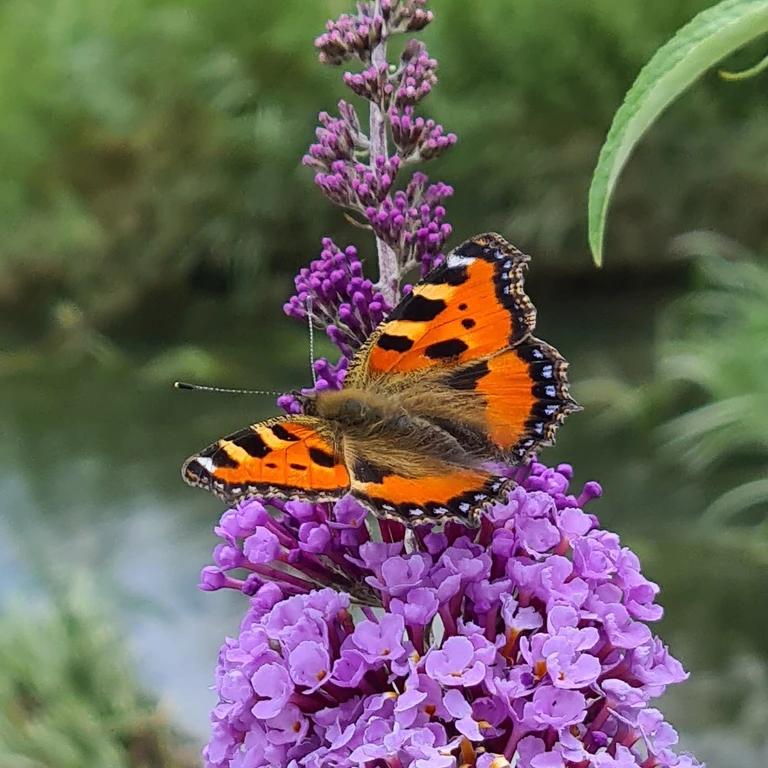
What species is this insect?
Aglais urticae
